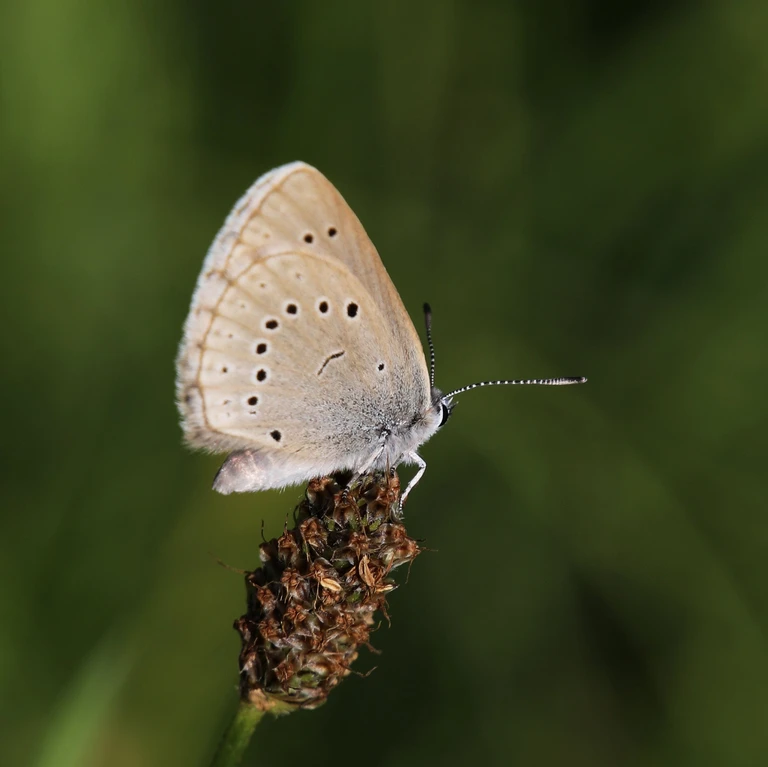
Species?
Phengaris teleius
